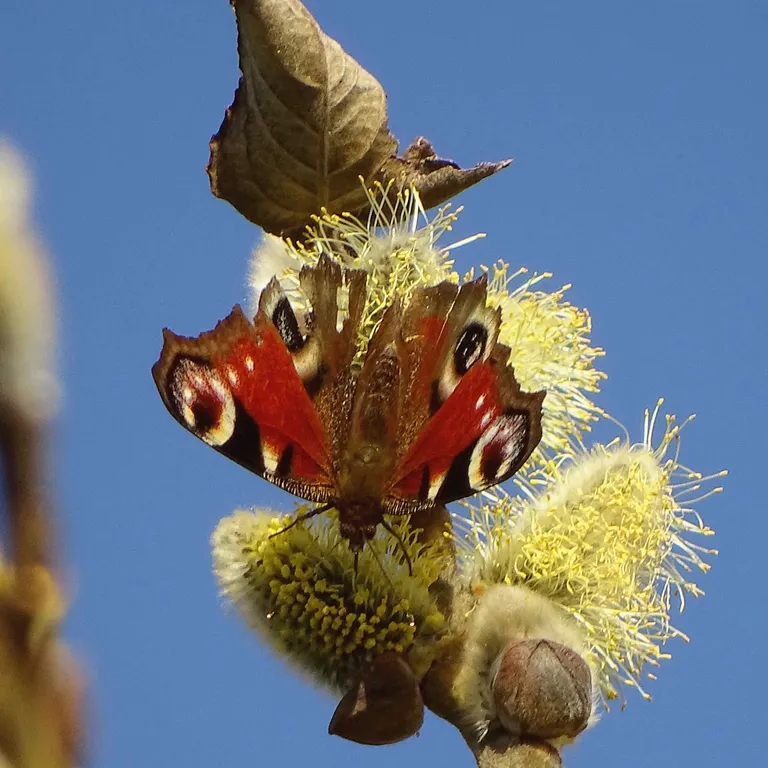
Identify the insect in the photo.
Aglais io
